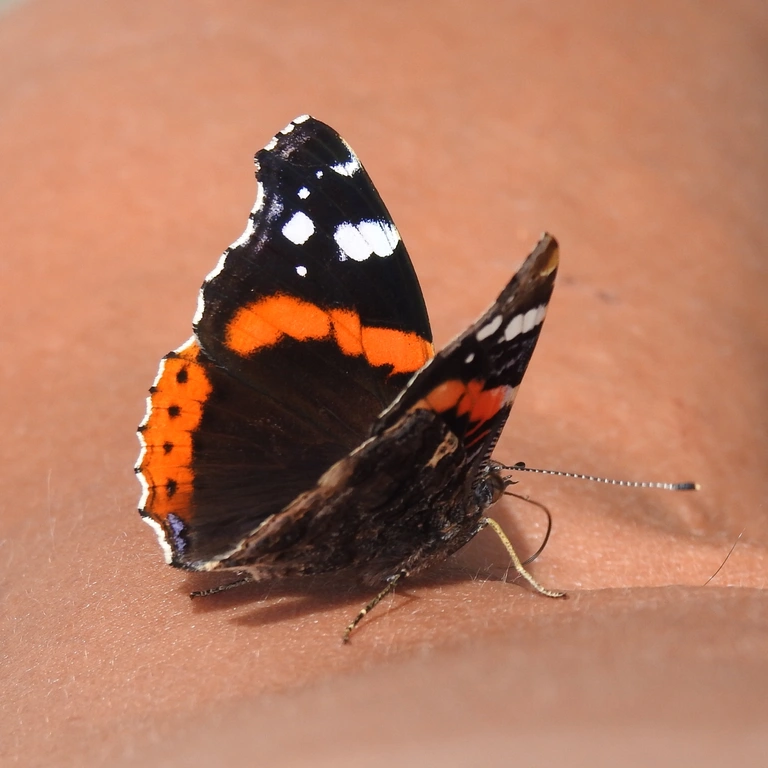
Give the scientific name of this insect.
Vanessa atalanta
